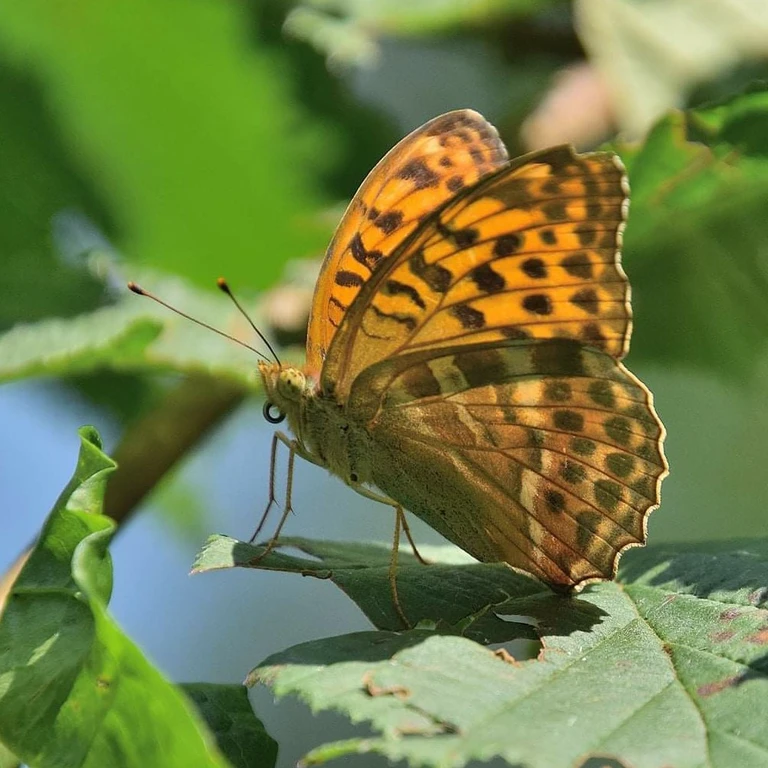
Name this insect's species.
Argynnis paphia
